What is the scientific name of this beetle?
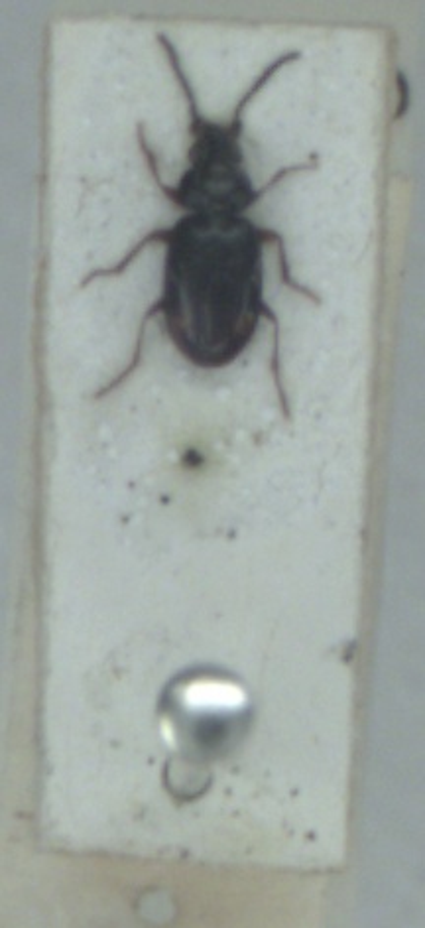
Bembidion guttula
